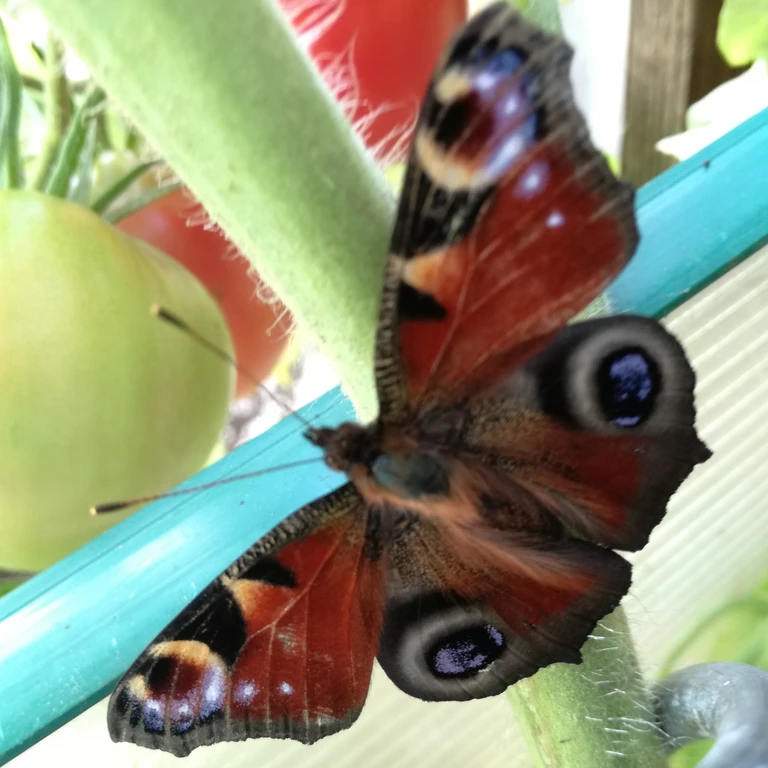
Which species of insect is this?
Aglais io
